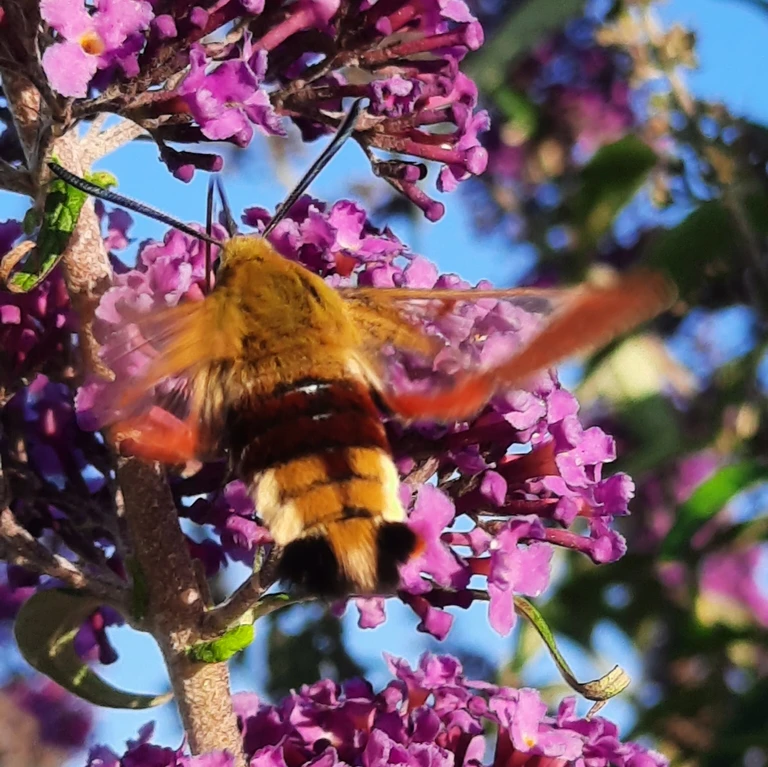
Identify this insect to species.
Hemaris fuciformis
